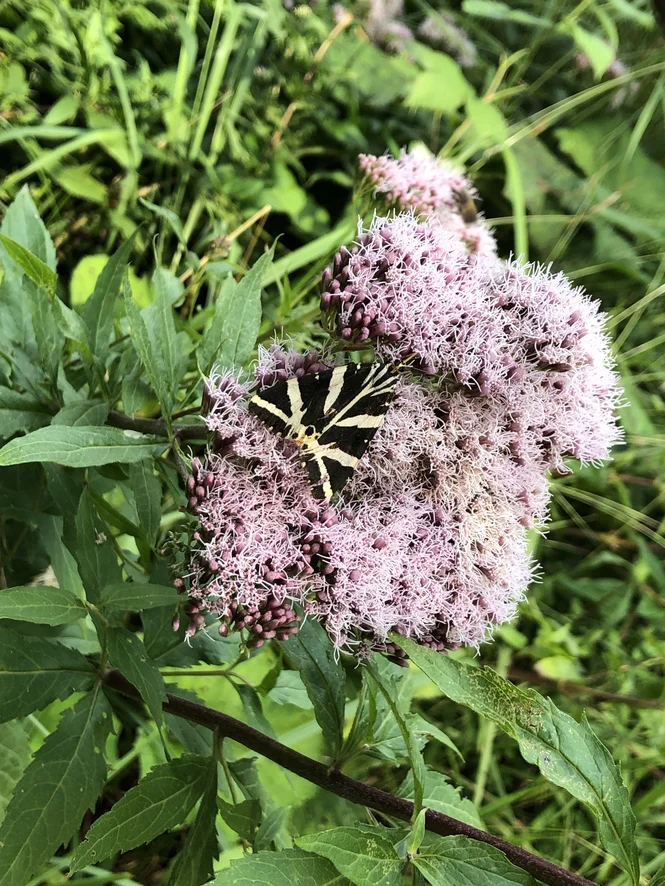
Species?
Euplagia quadripunctaria
